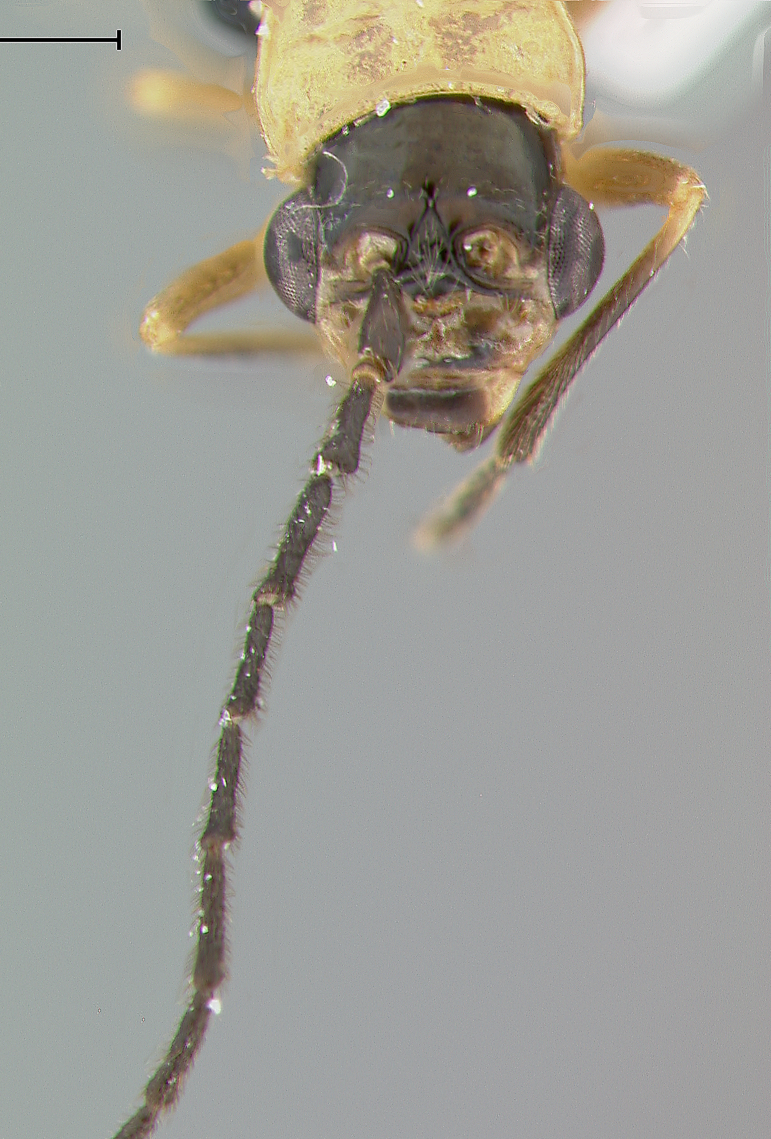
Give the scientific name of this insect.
Hyphaenia volkovitschi
